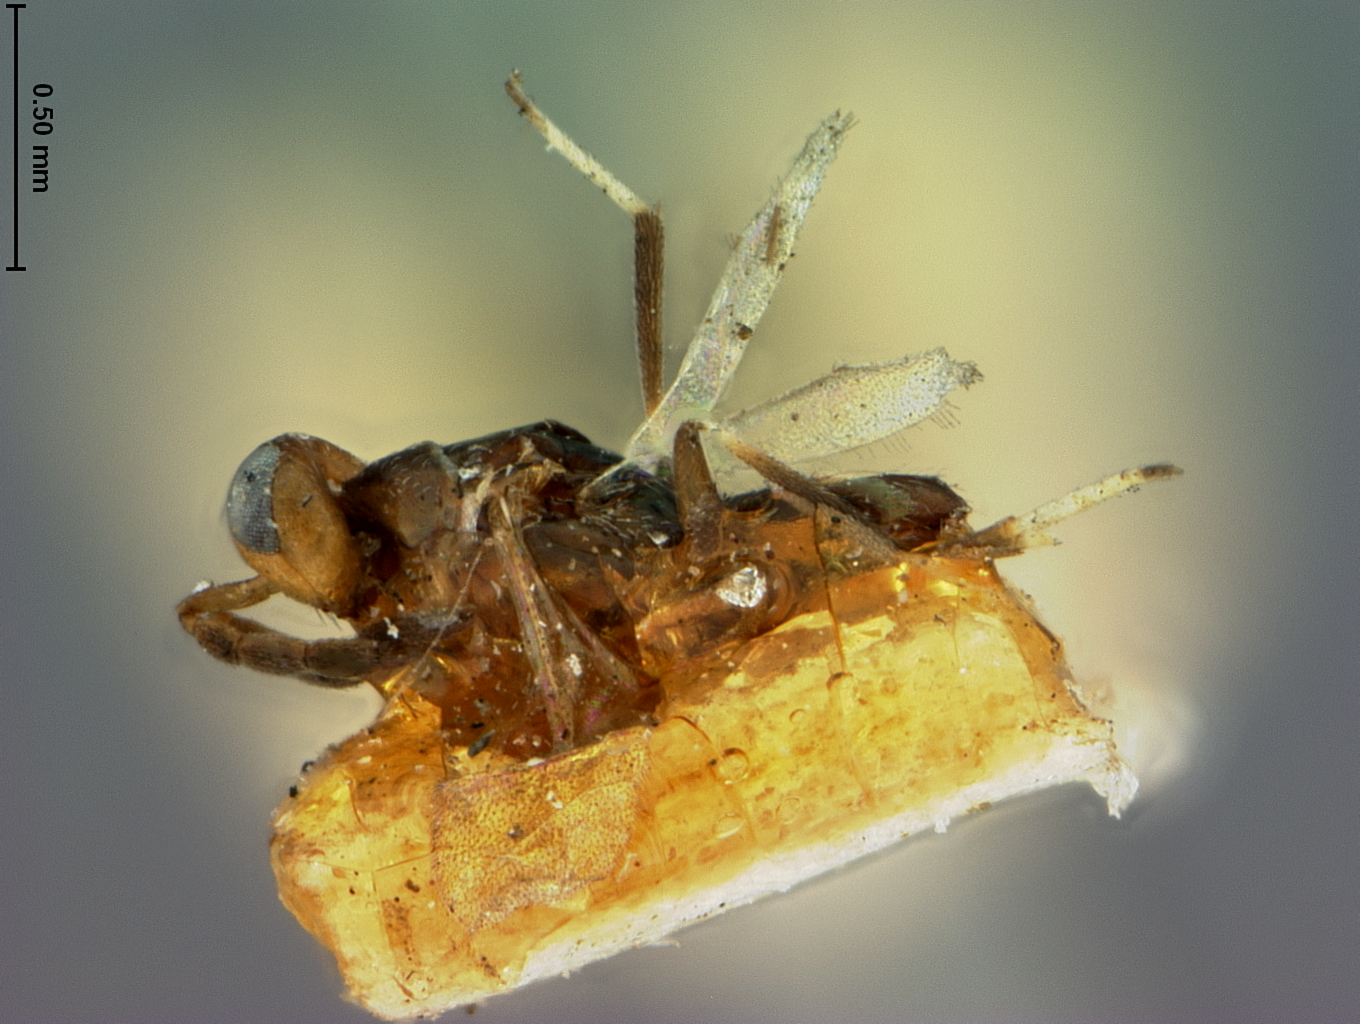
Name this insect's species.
Prionomastix americana
